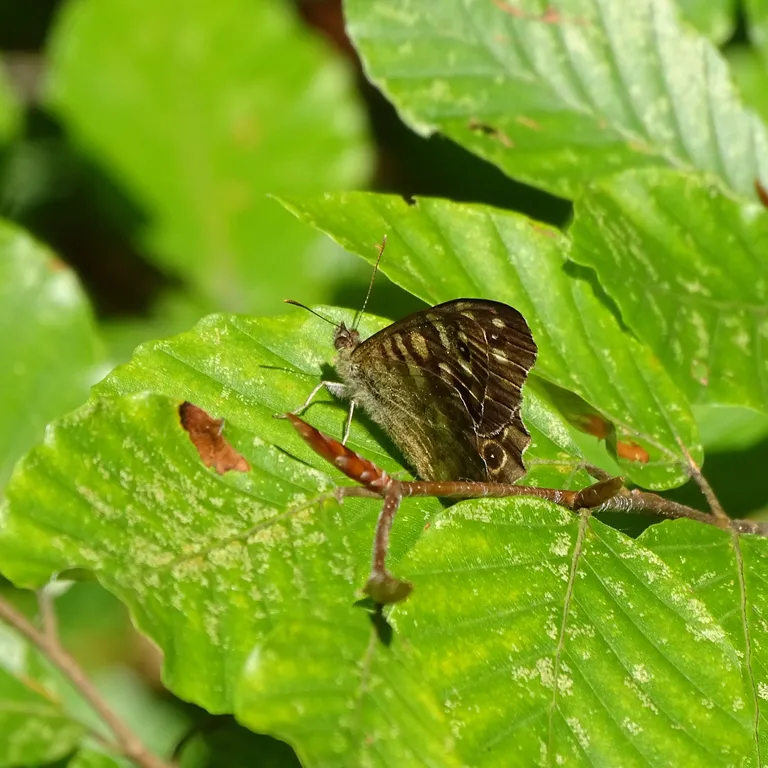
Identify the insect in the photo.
Pararge aegeria
